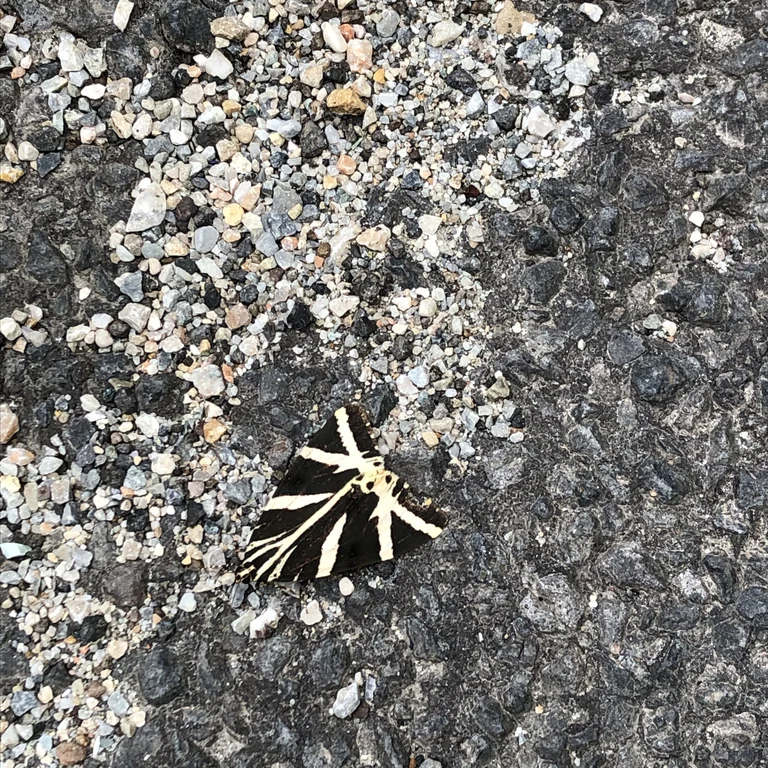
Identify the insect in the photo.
Euplagia quadripunctaria
